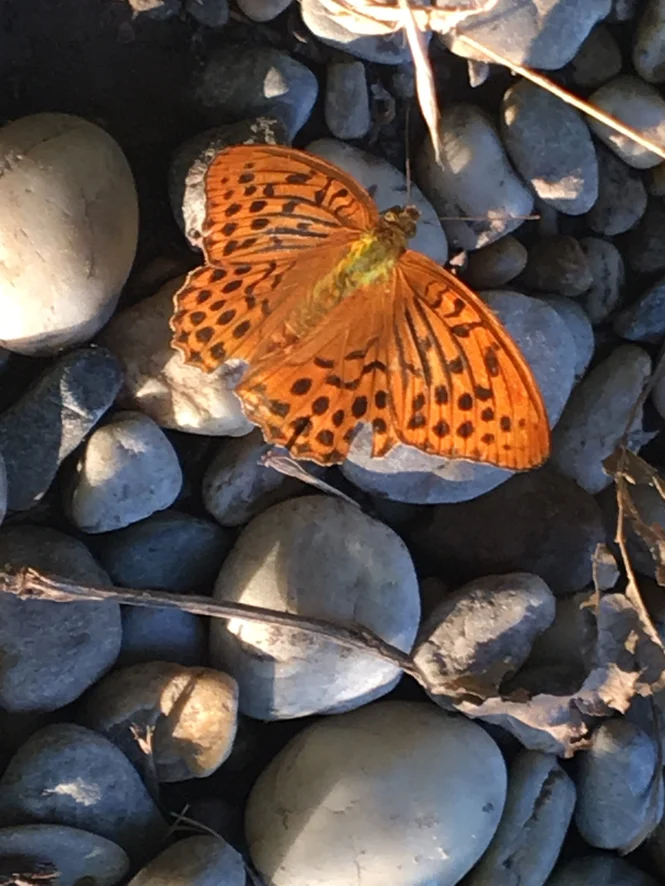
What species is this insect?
Argynnis paphia
